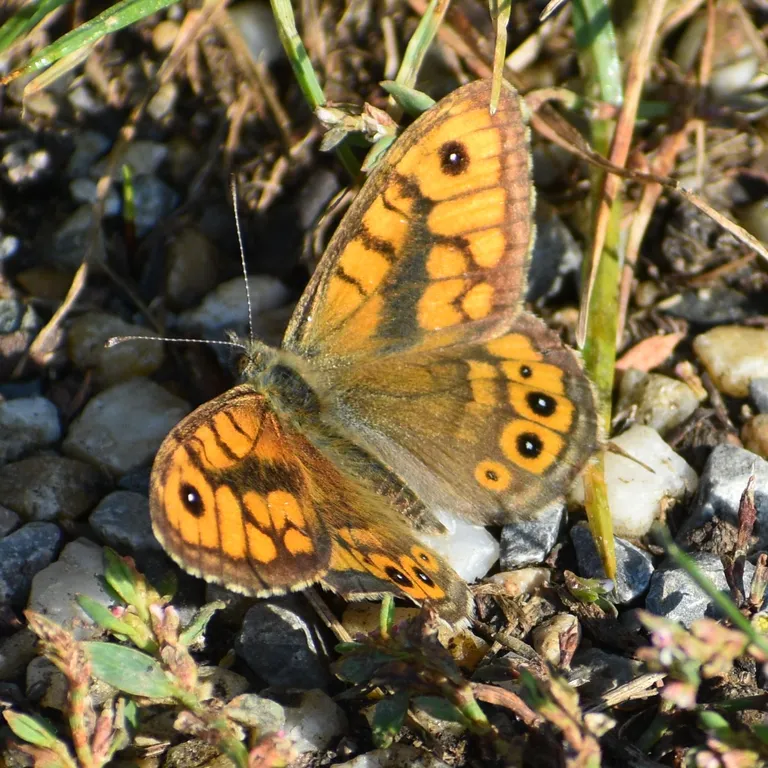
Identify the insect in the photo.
Lasiommata megera (also Pararge megera)
